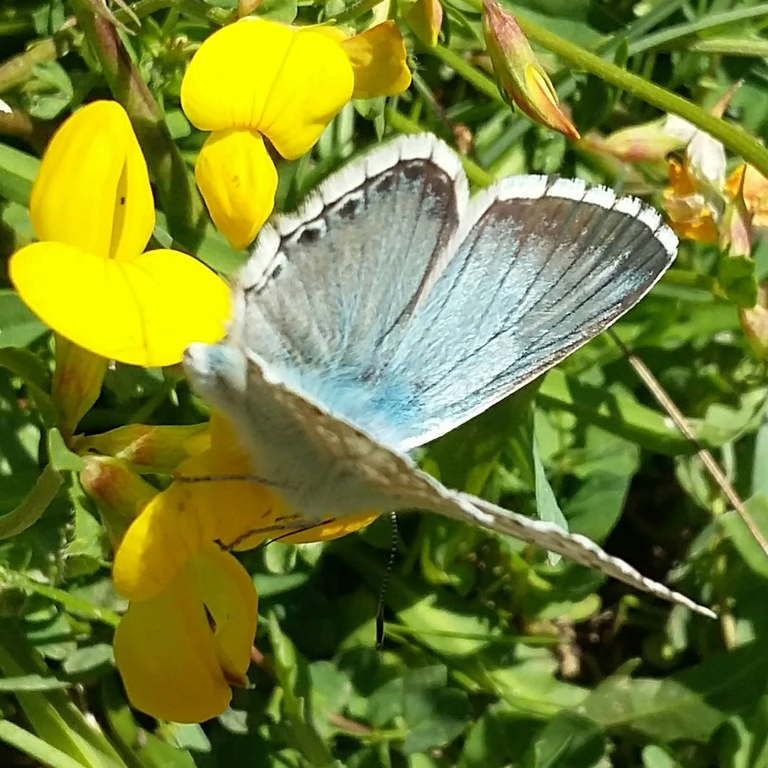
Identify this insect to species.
Lysandra coridon
